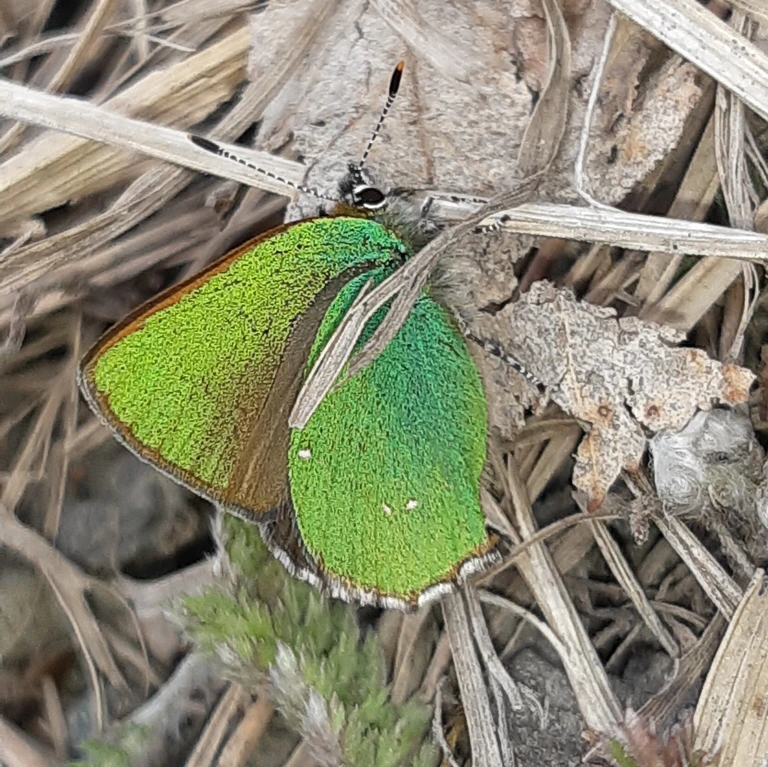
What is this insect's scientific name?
Callophrys rubi
